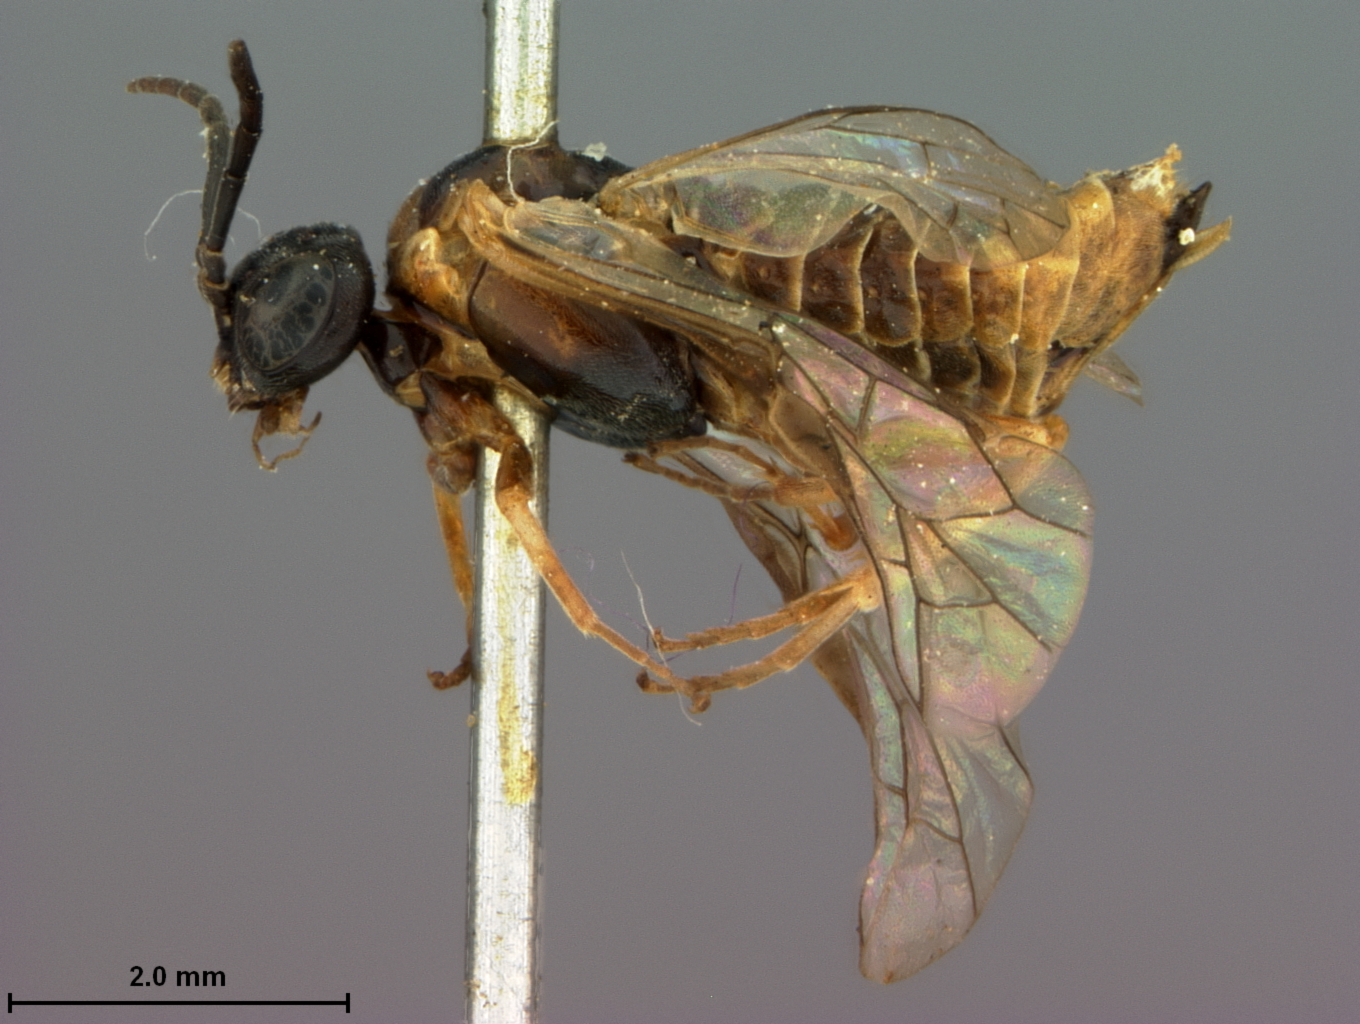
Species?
Periclista purpuridorsum
